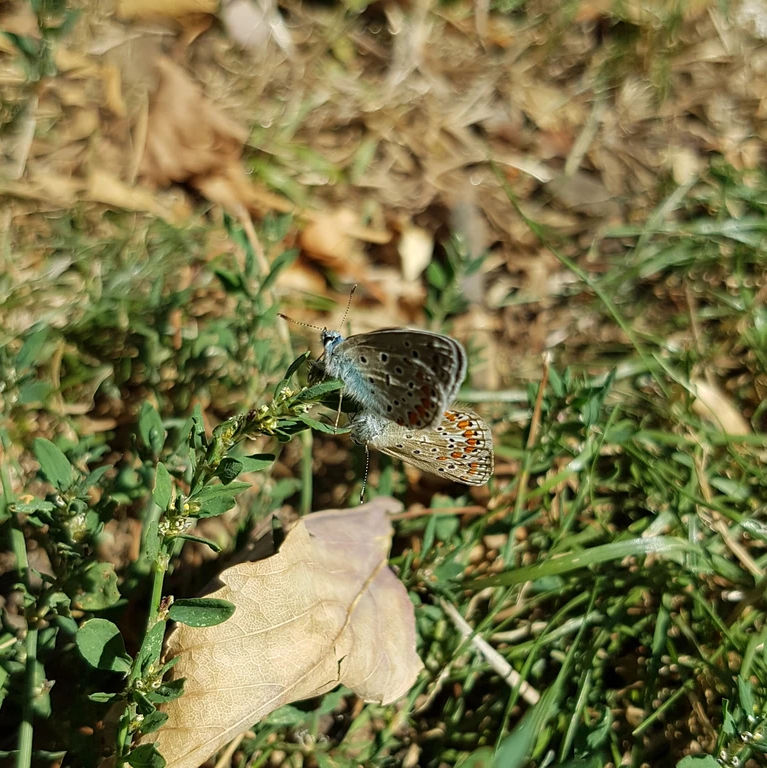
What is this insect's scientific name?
Polyommatus icarus
